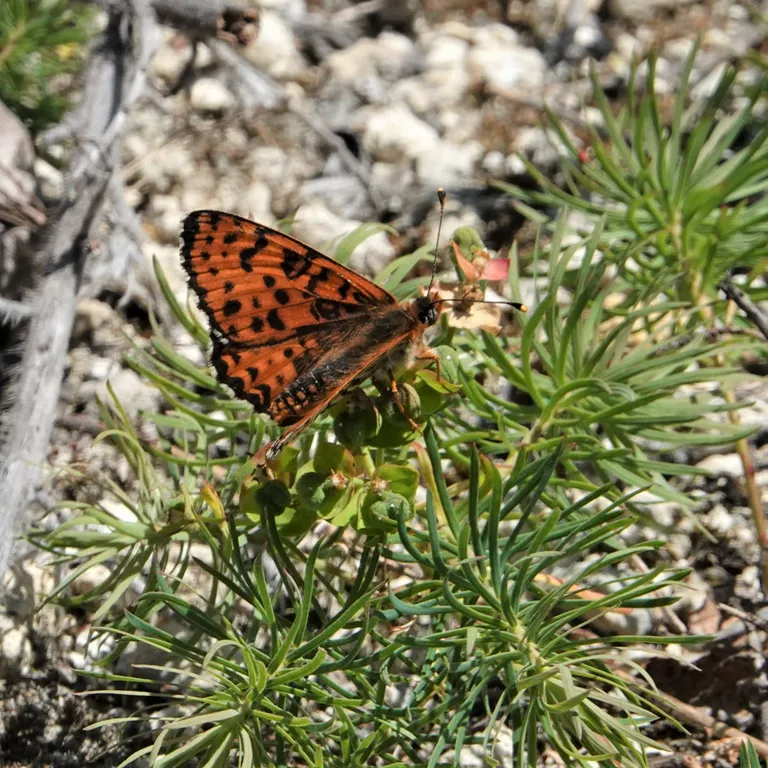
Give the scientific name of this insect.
Melitaea didyma
